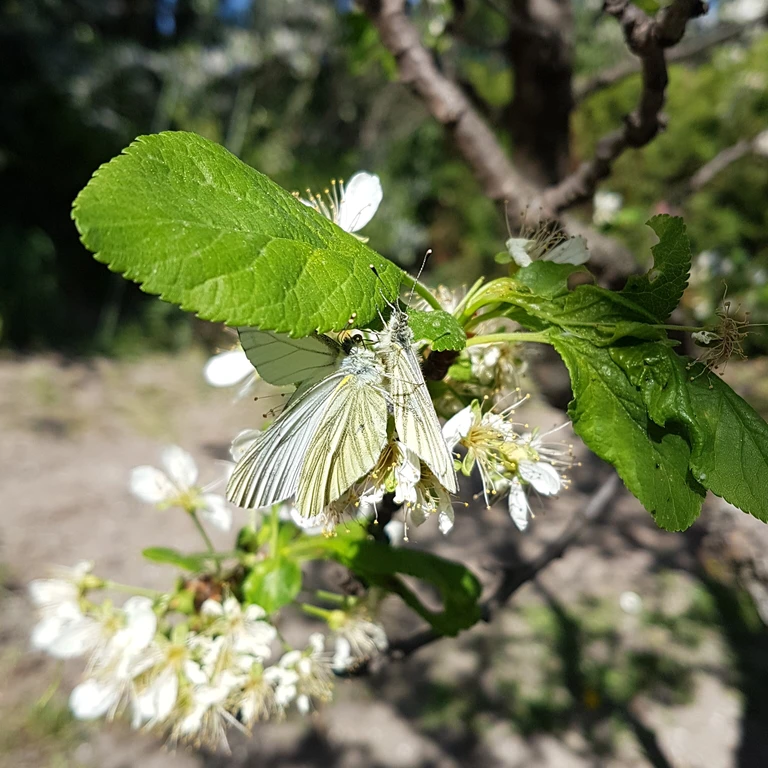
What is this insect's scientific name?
Pieris napi
